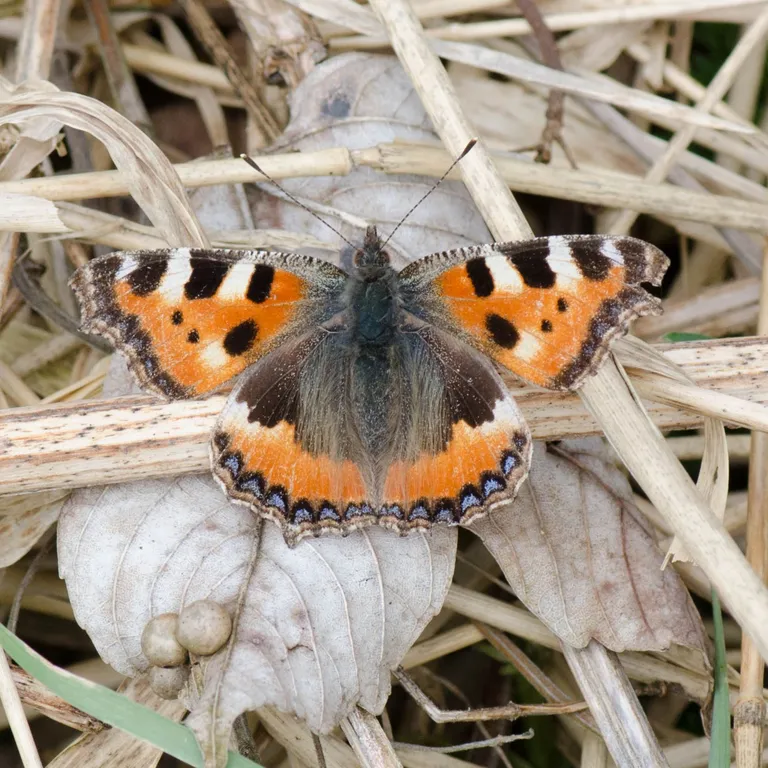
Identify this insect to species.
Aglais urticae
